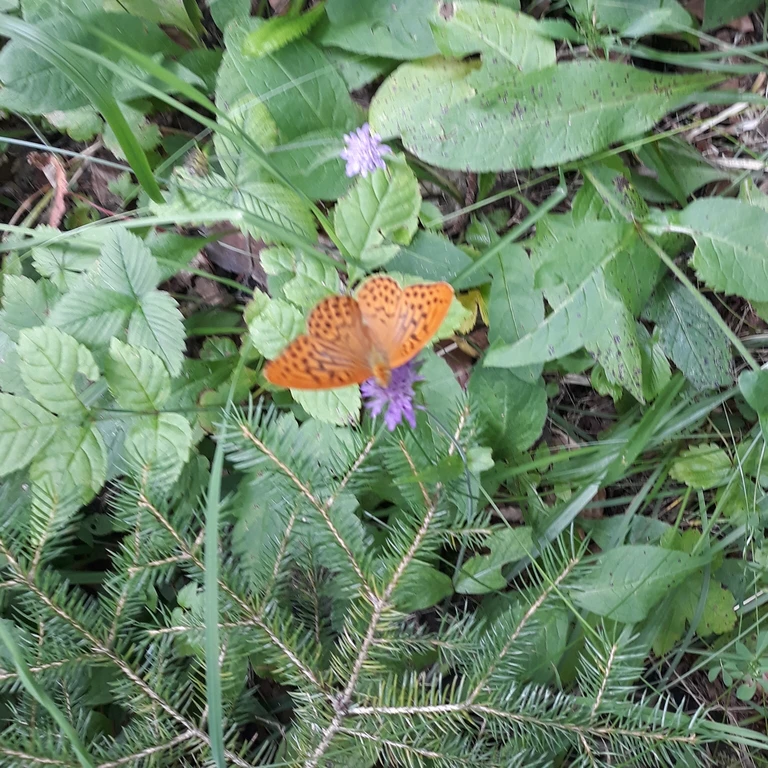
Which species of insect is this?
Argynnis paphia
